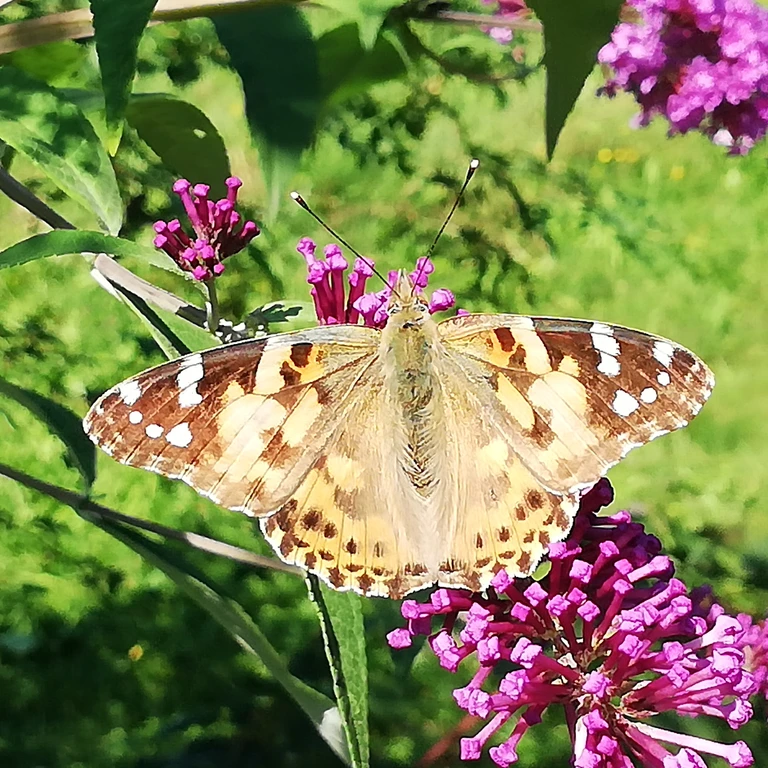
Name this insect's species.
Vanessa cardui
